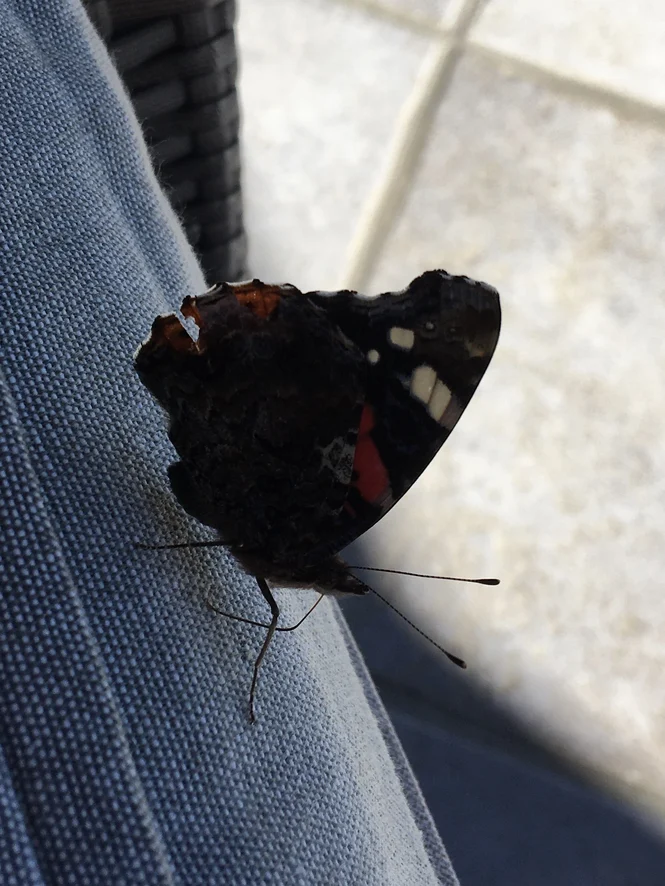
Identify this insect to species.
Vanessa atalanta
